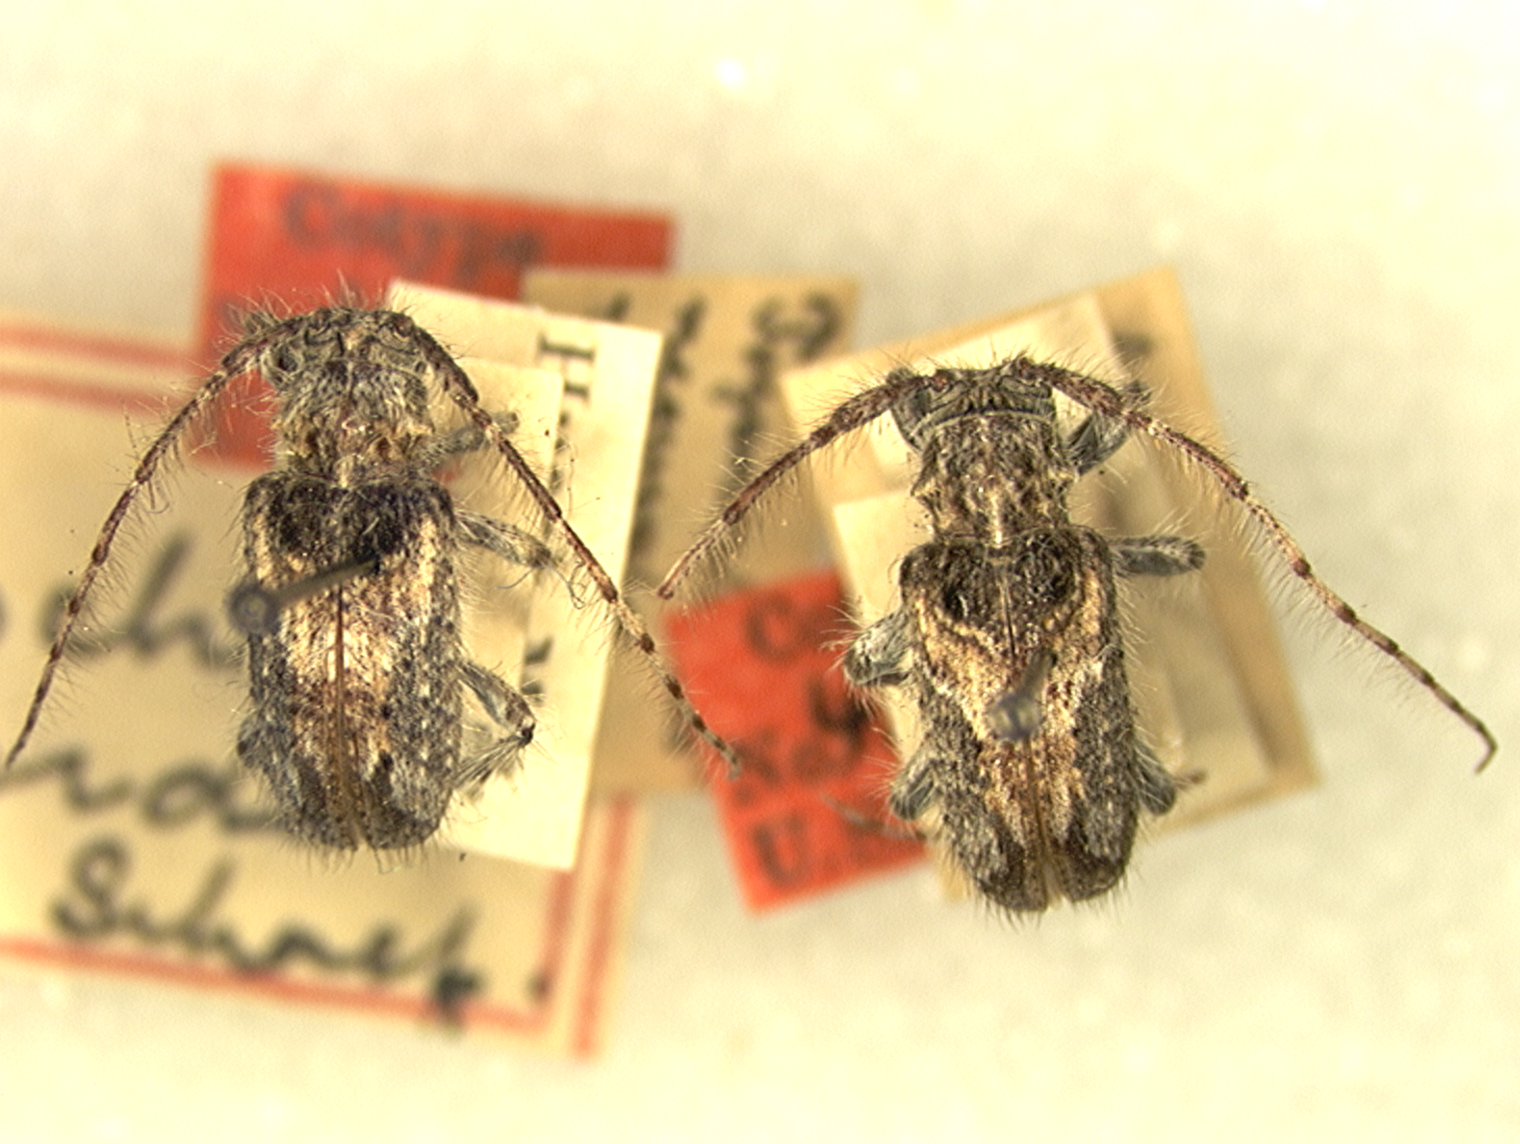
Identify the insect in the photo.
Pogonocherus negundo (also Poliaenus negundo)
